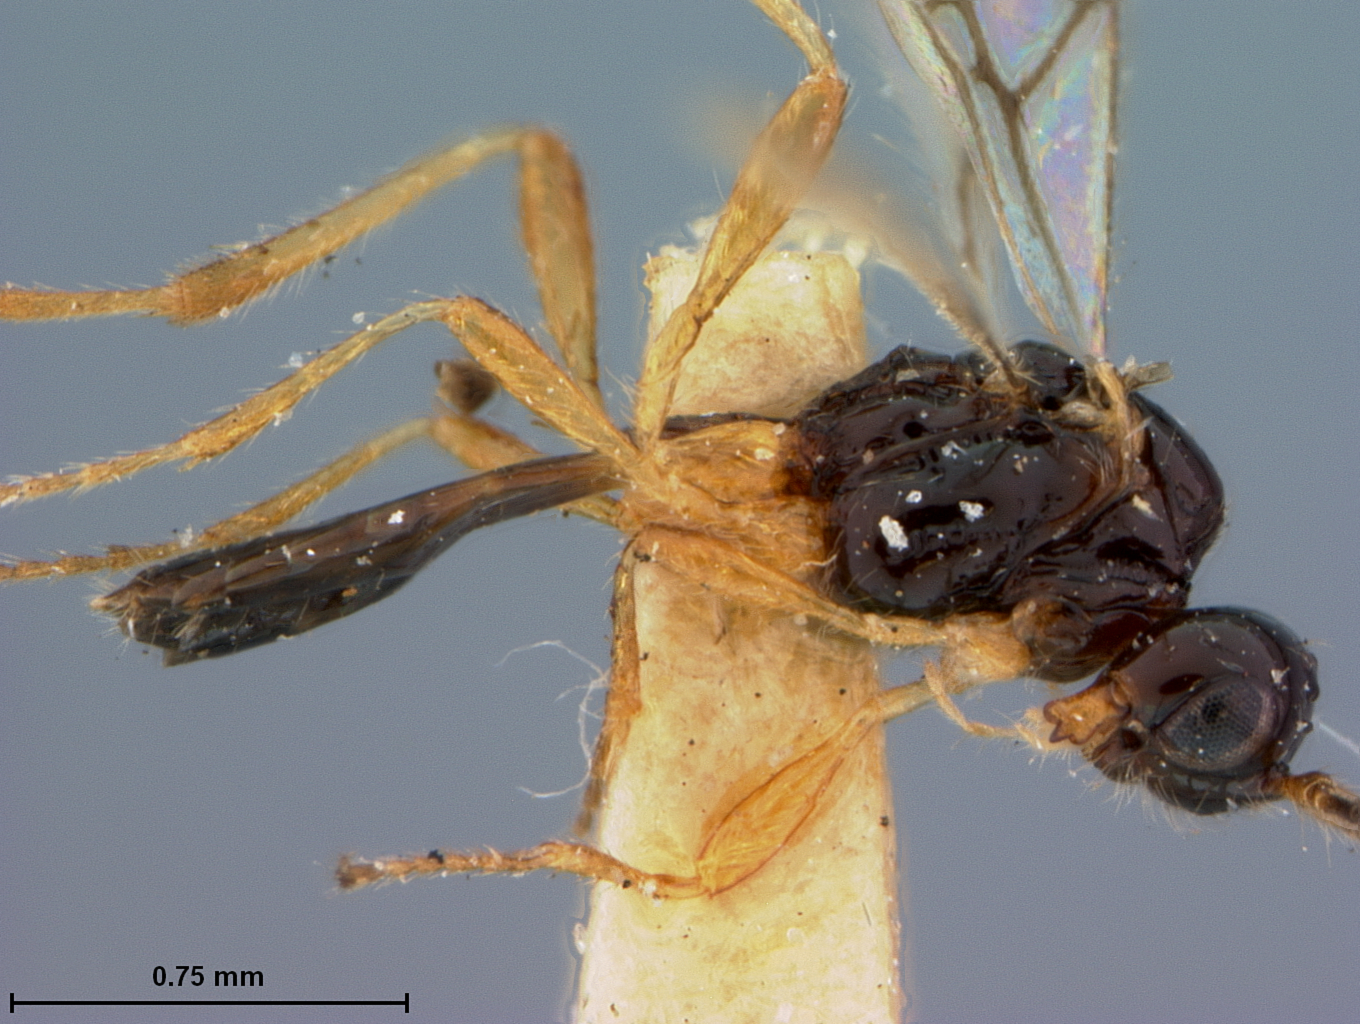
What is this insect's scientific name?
Aspilota convexula
